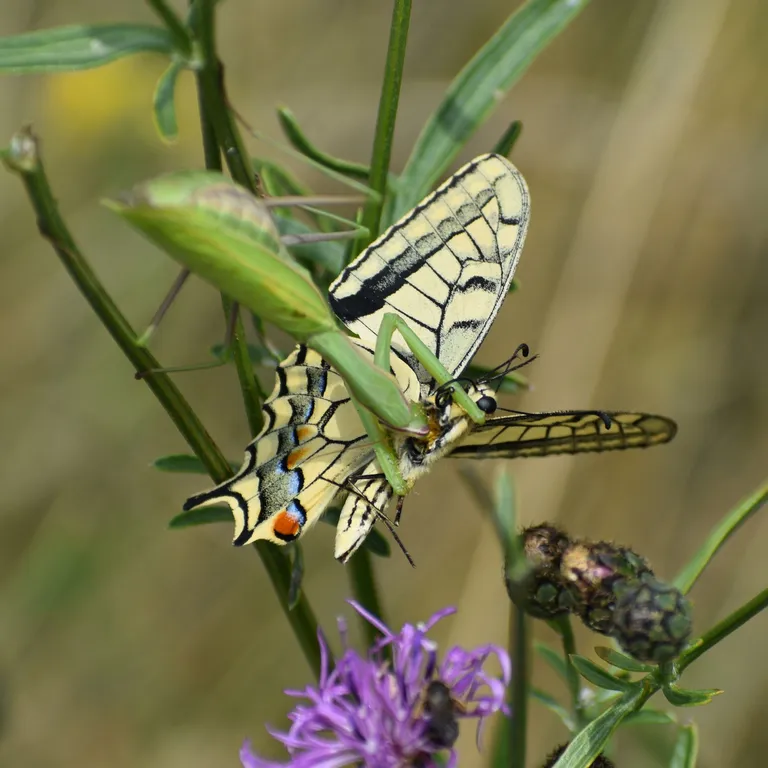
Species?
Papilio machaon
